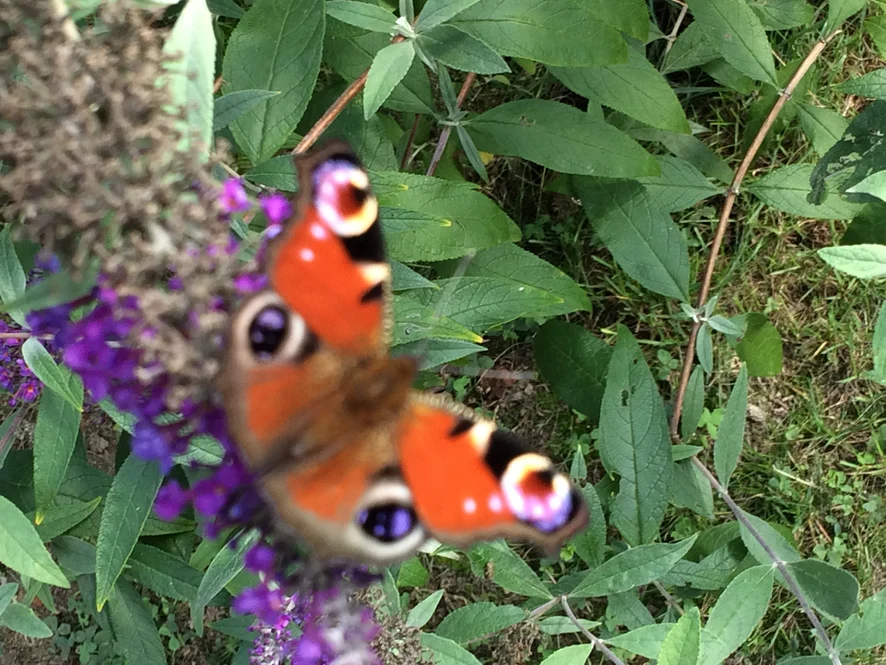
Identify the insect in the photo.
Aglais io
